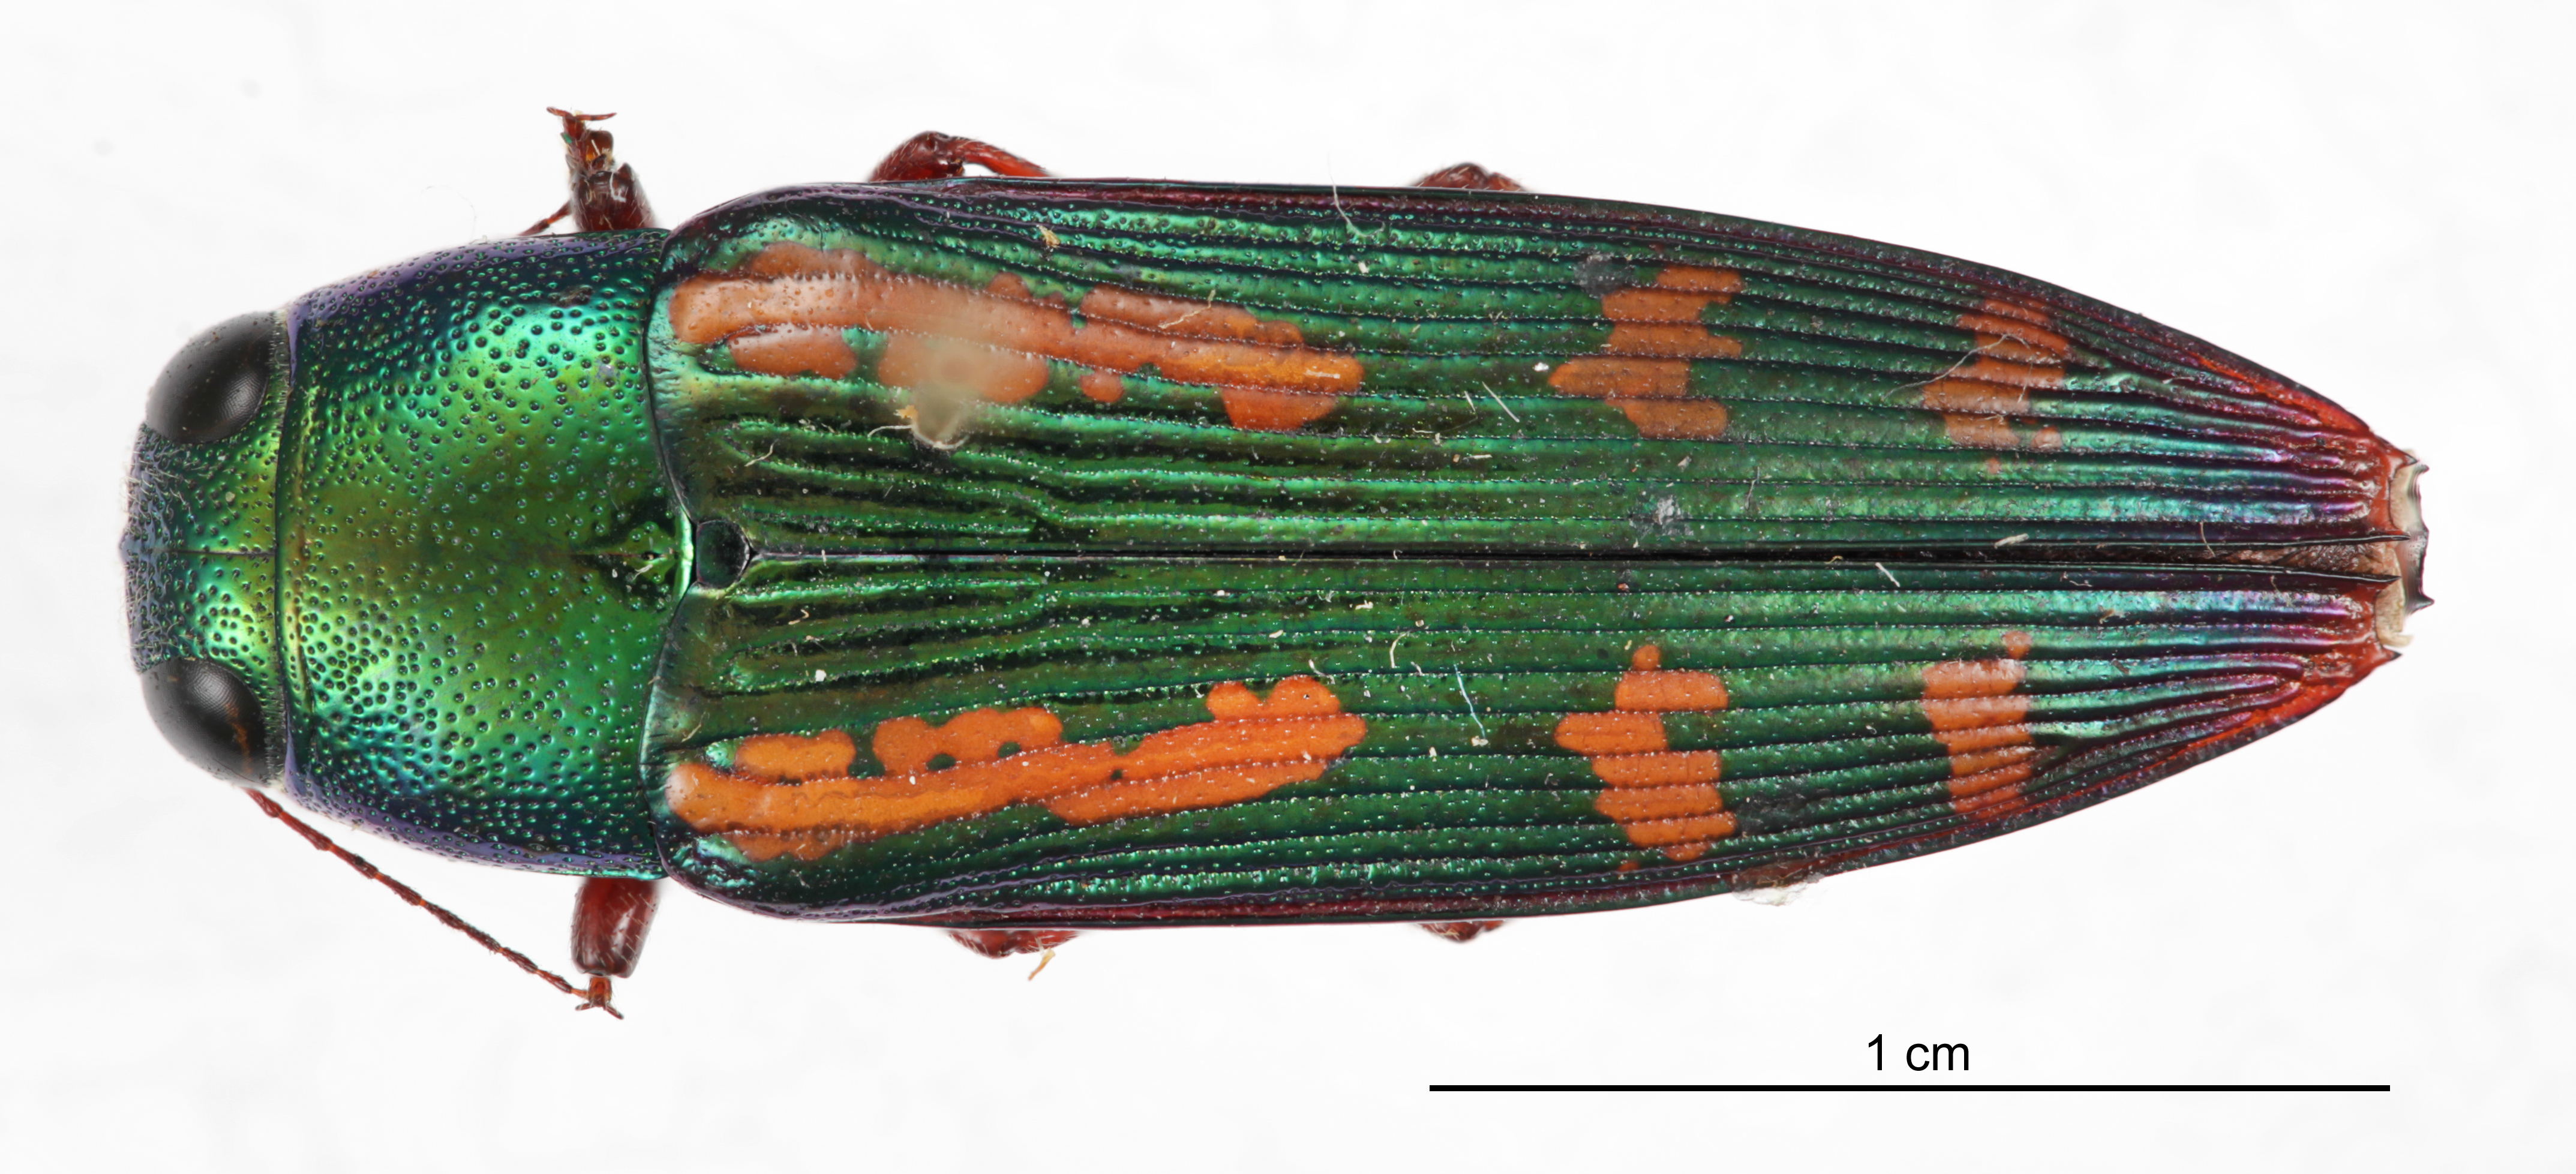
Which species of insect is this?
Buprestis rufipes
